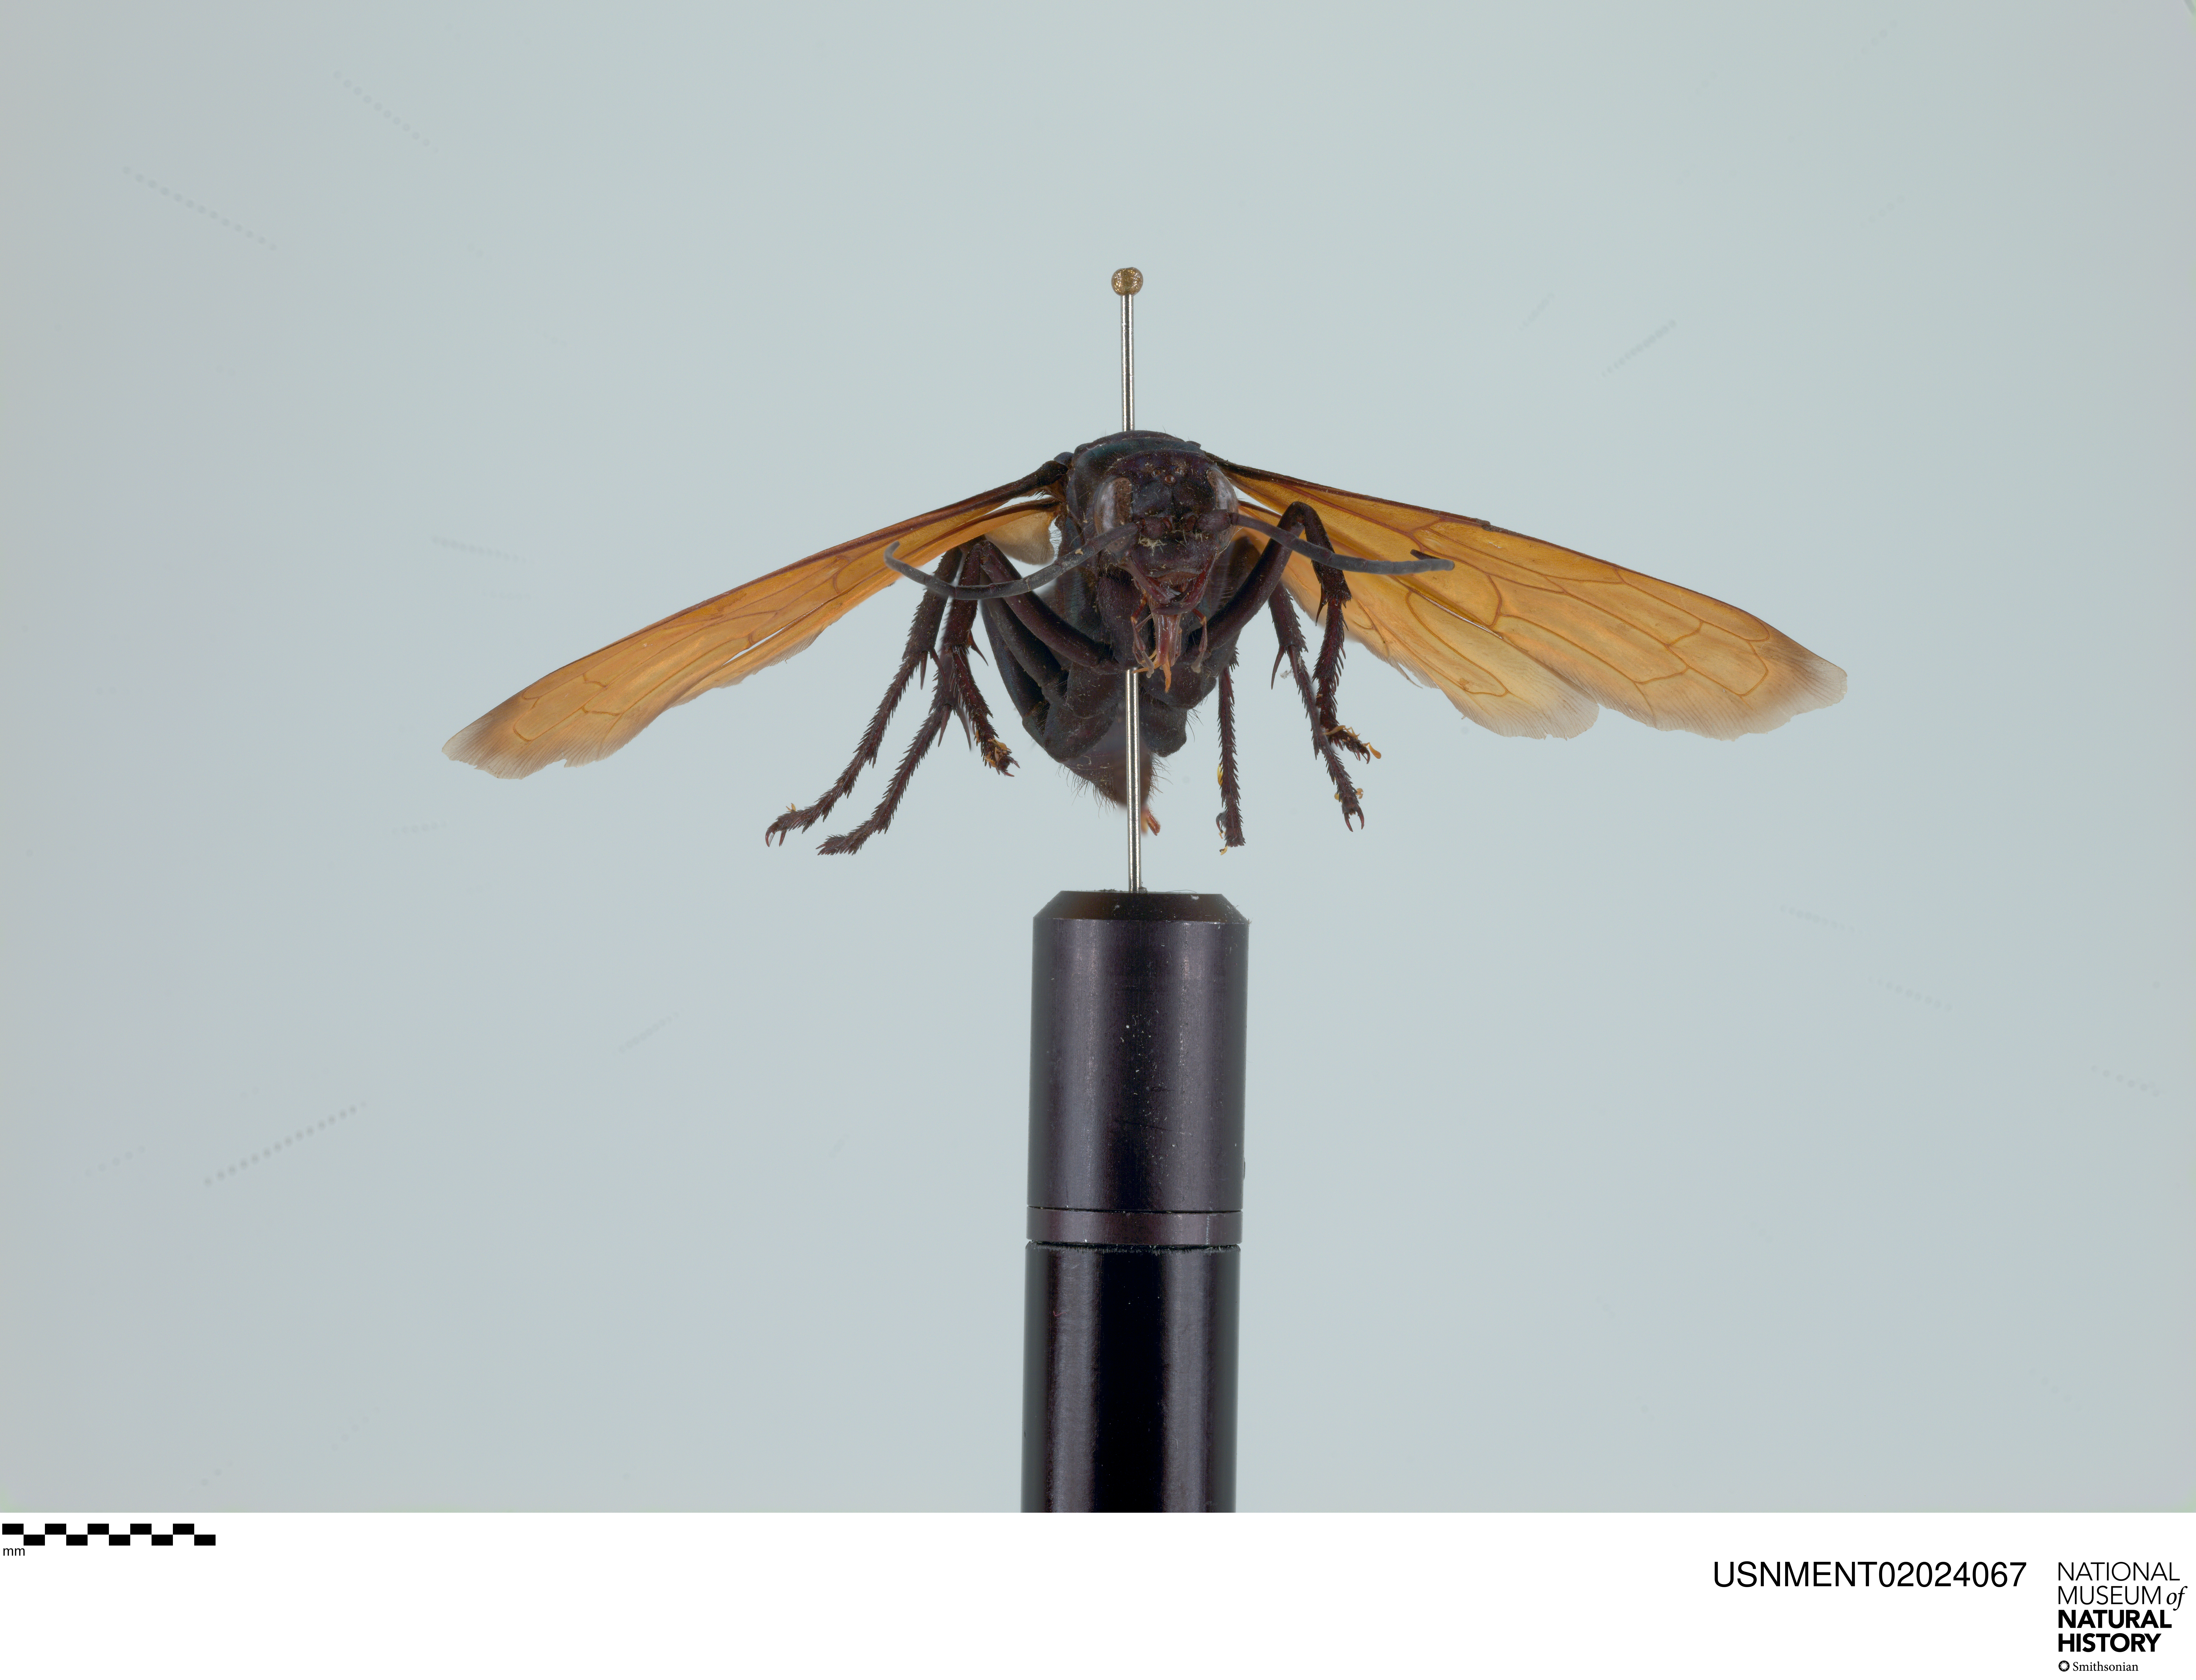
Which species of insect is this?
Pepsis thisbe
